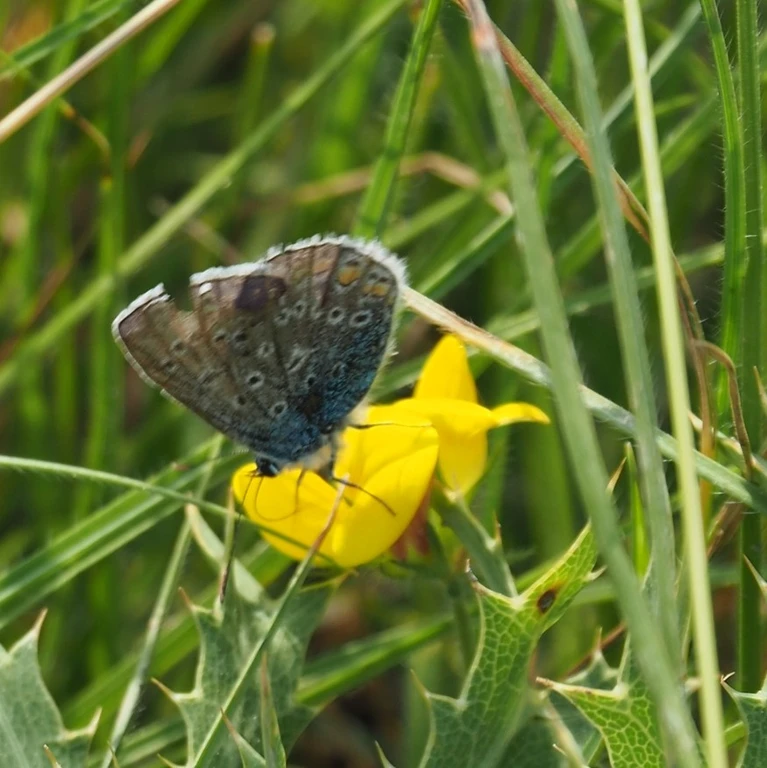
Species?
Polyommatus icarus
